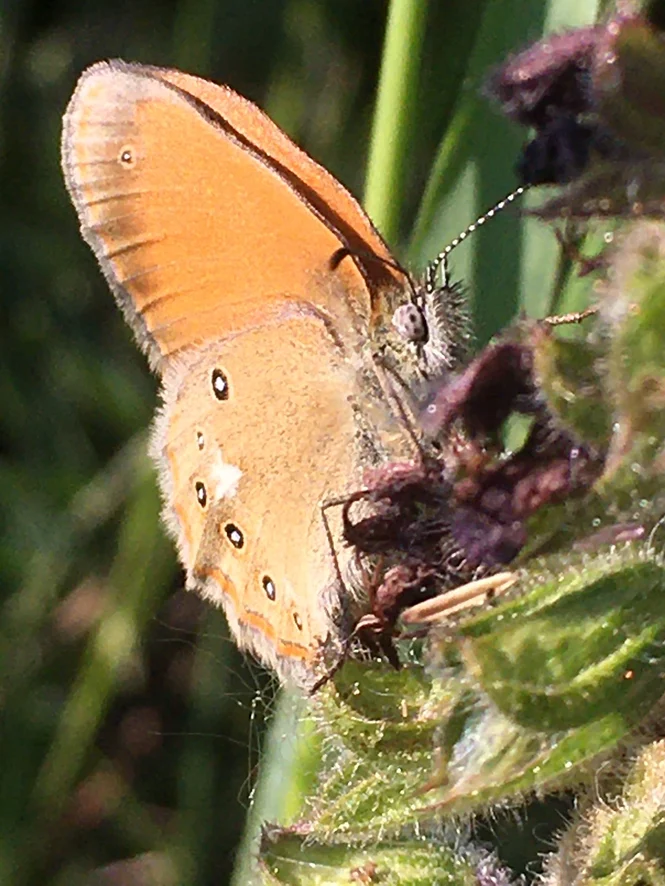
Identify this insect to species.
Coenonympha glycerion (also Coenonympha iphis)
